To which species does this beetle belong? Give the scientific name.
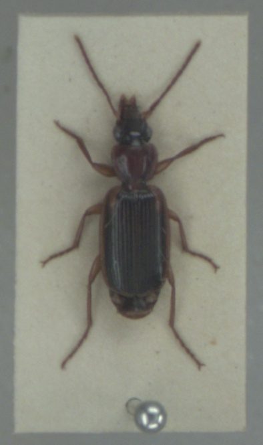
Cymindis axillaris
